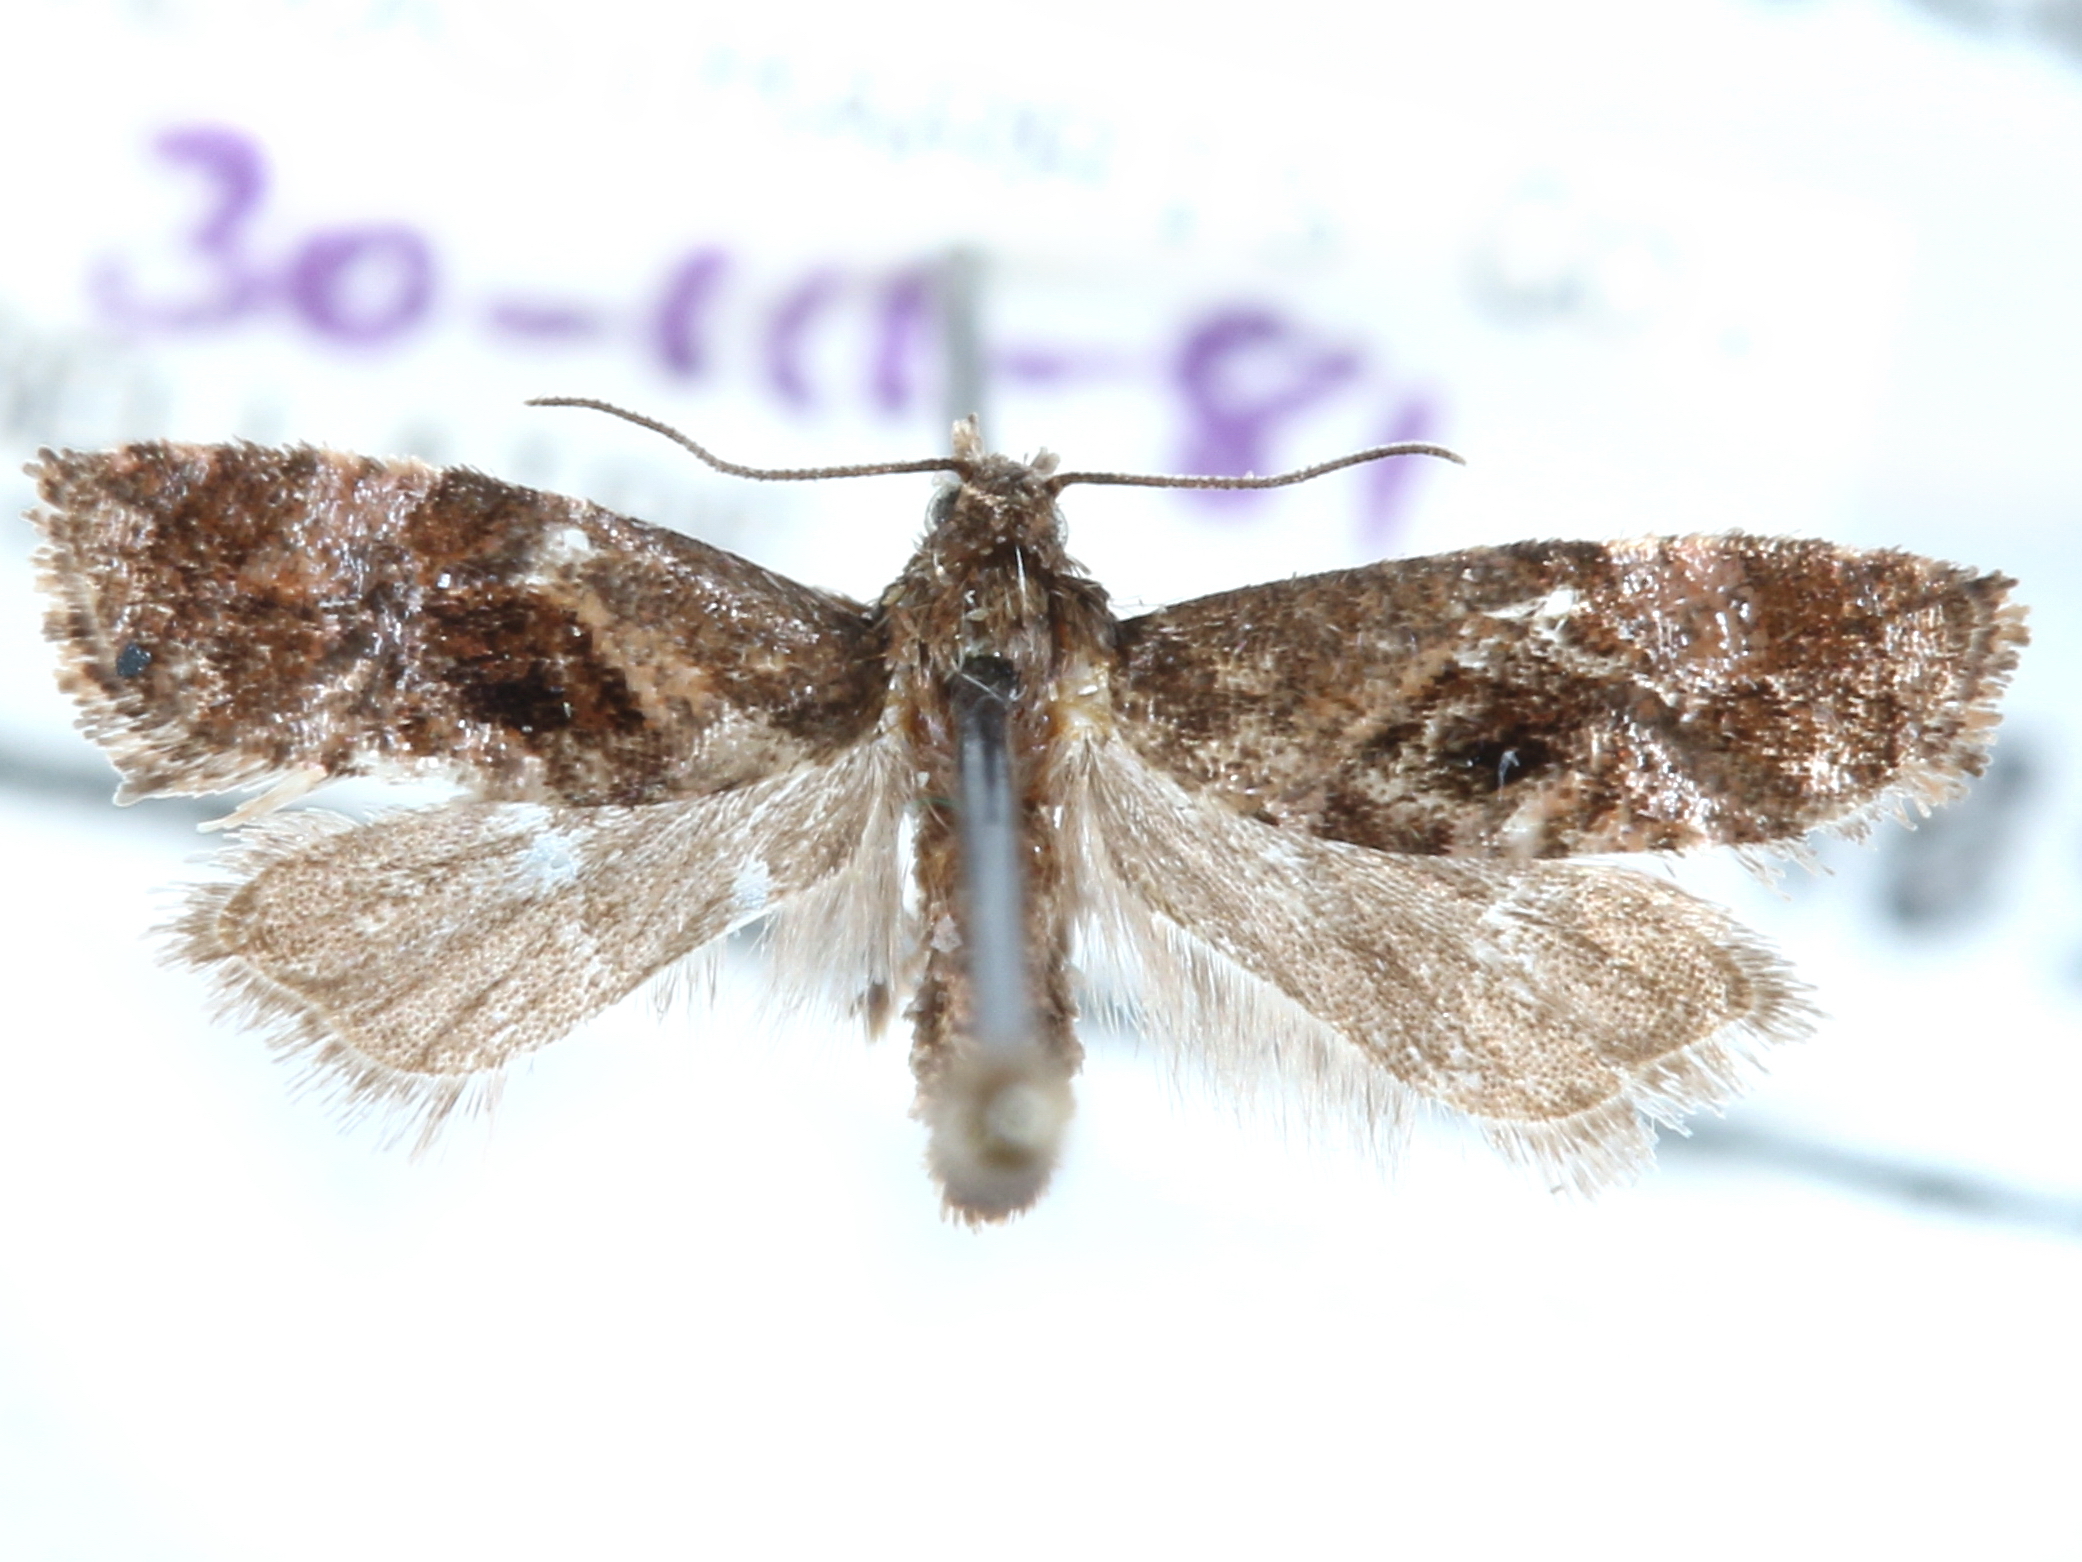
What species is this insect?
Rolandylis fusca
